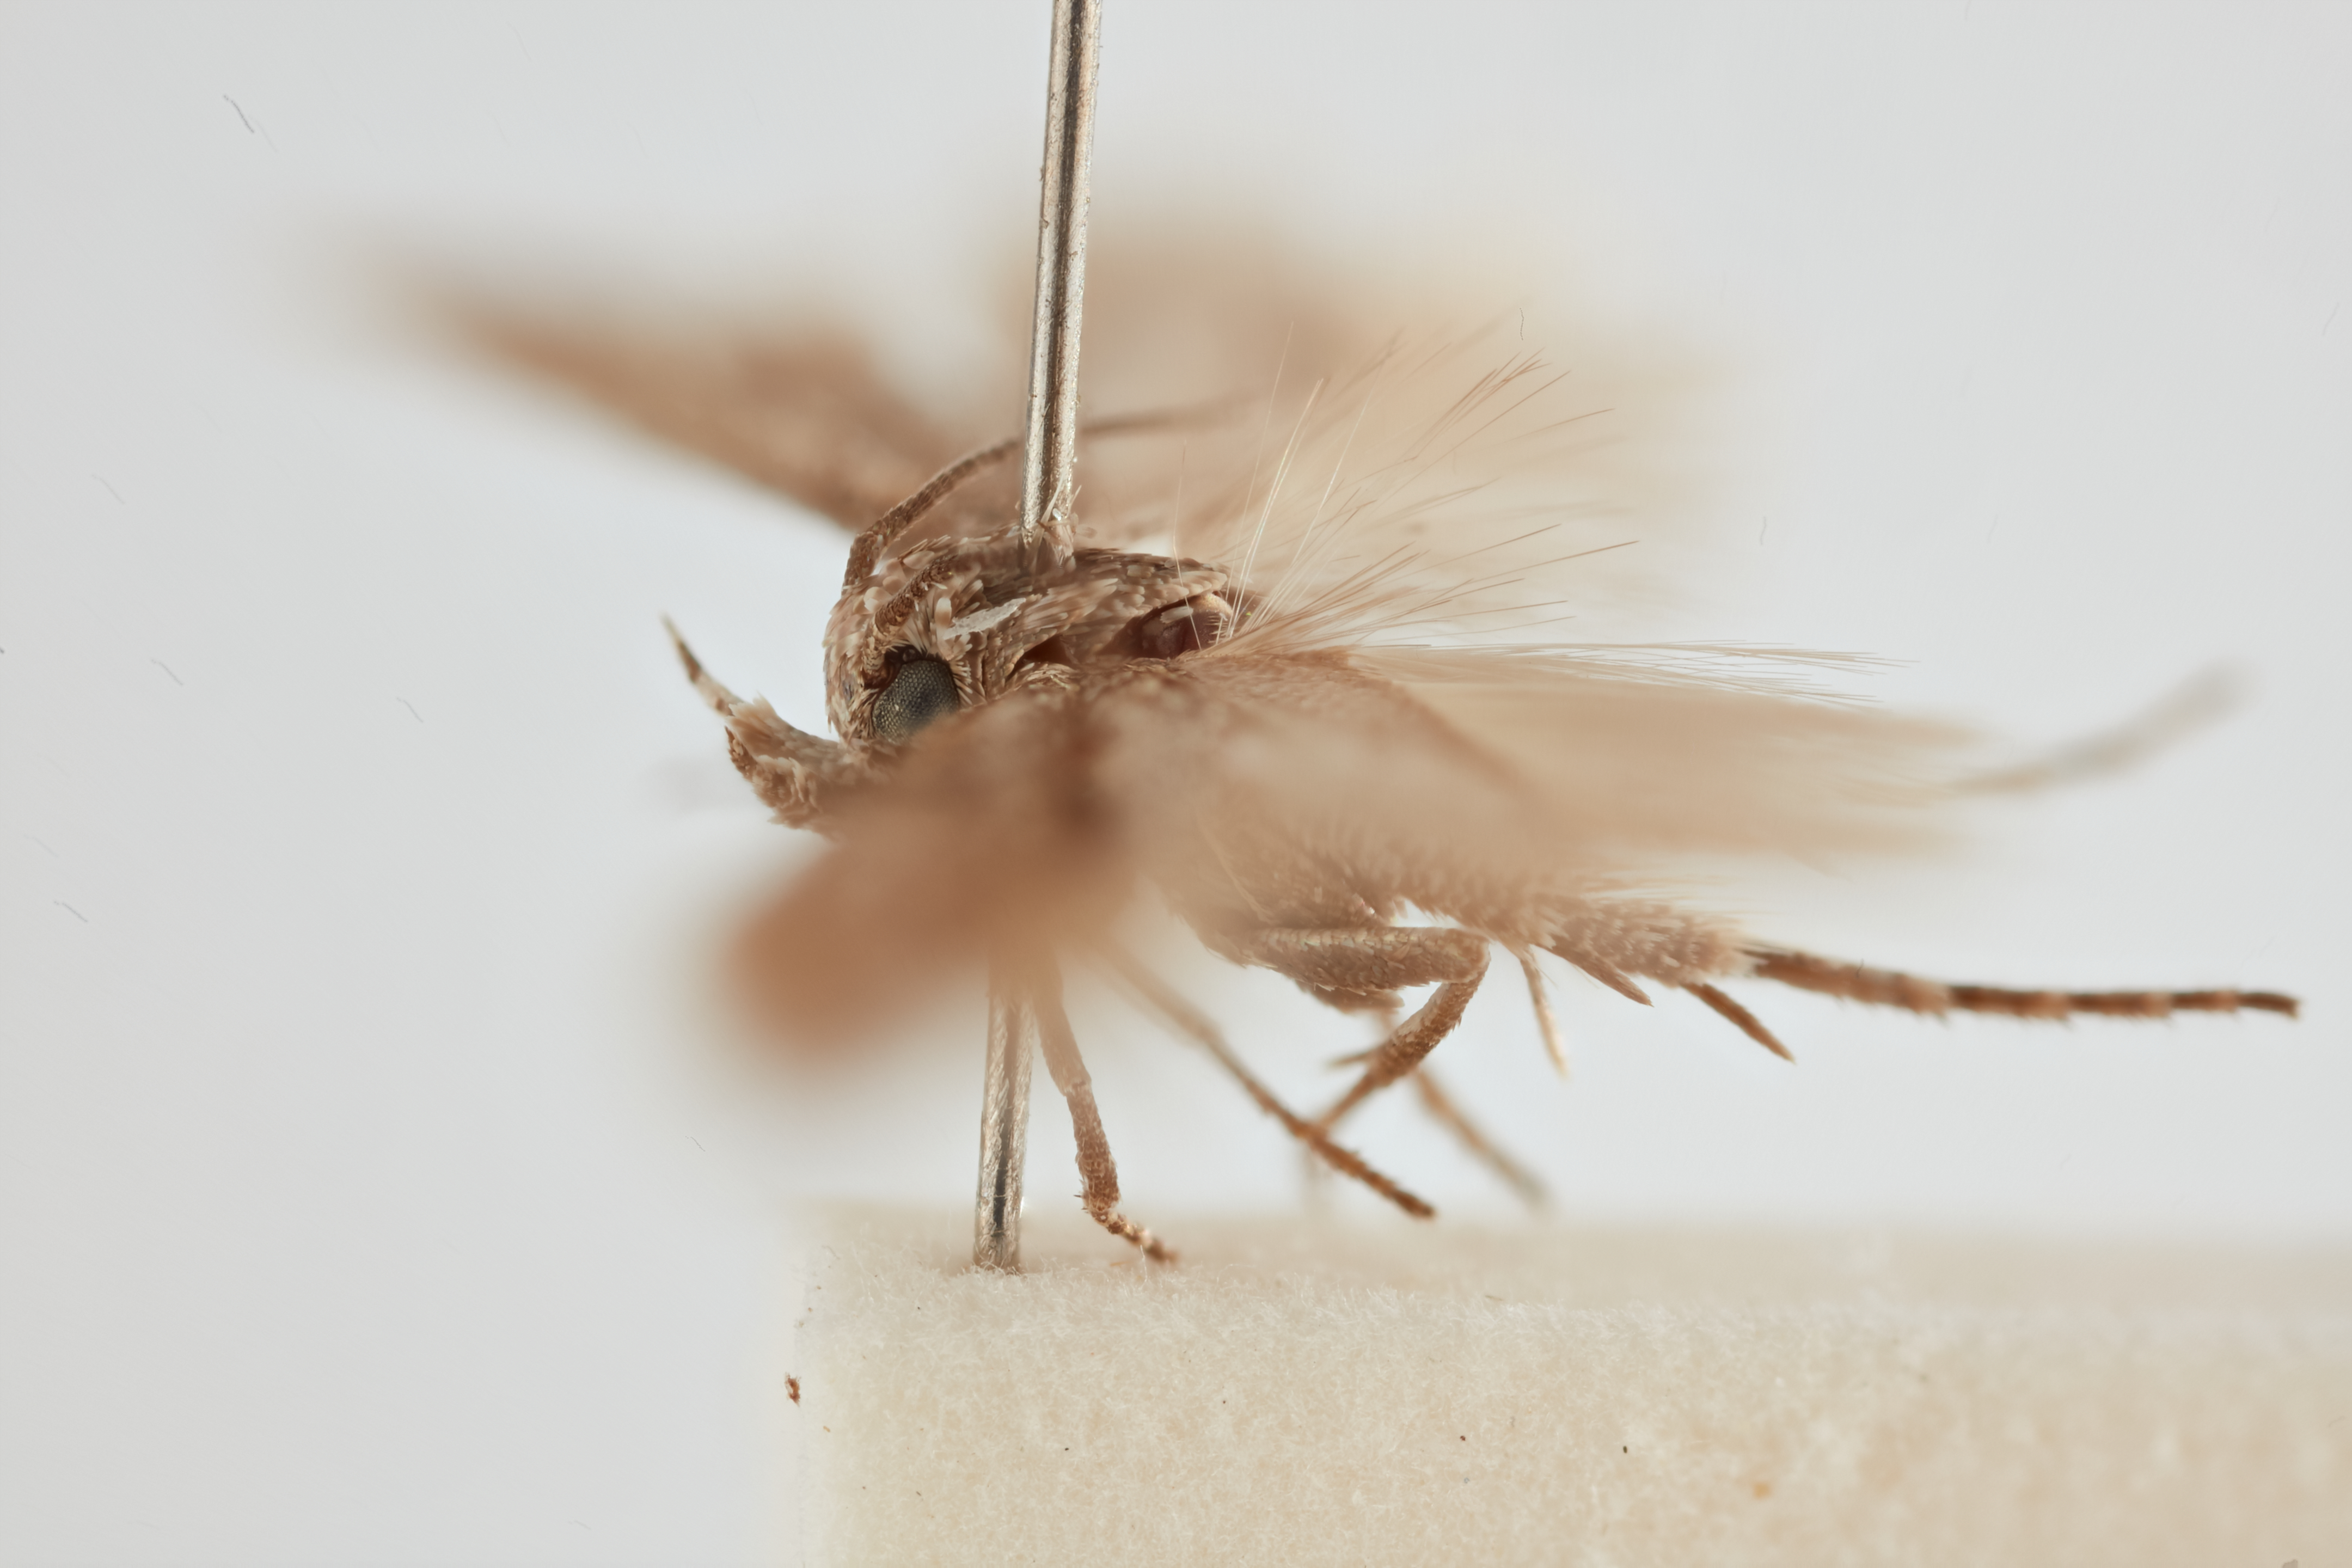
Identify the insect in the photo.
Scrobipalpula psilella
